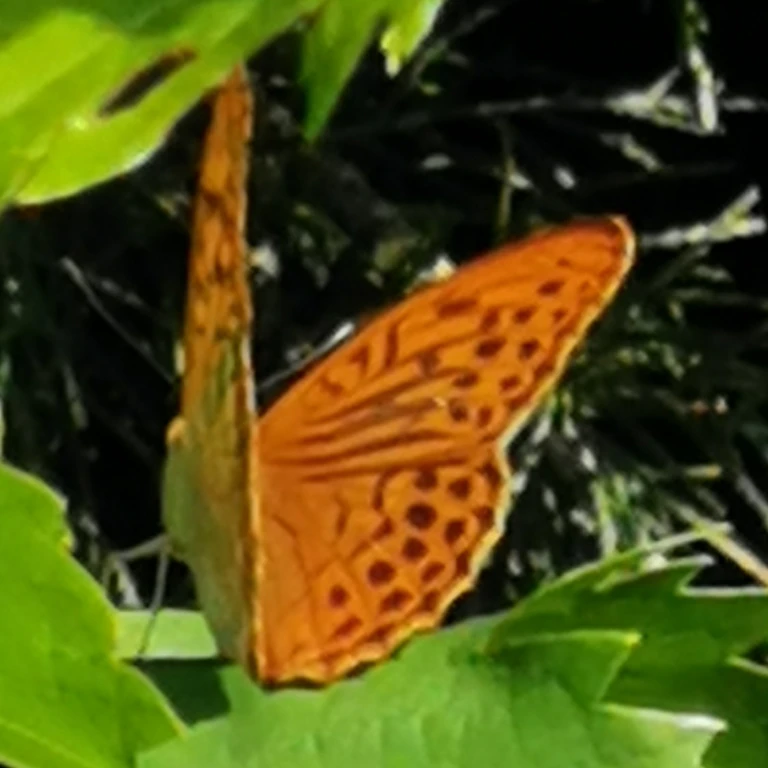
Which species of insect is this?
Argynnis paphia
